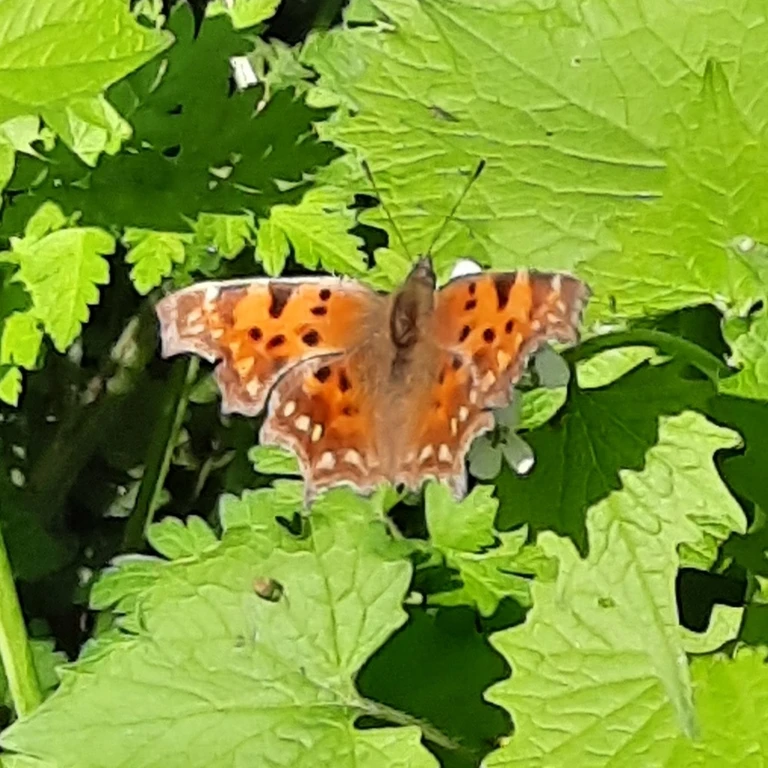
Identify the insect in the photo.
Polygonia c-album
